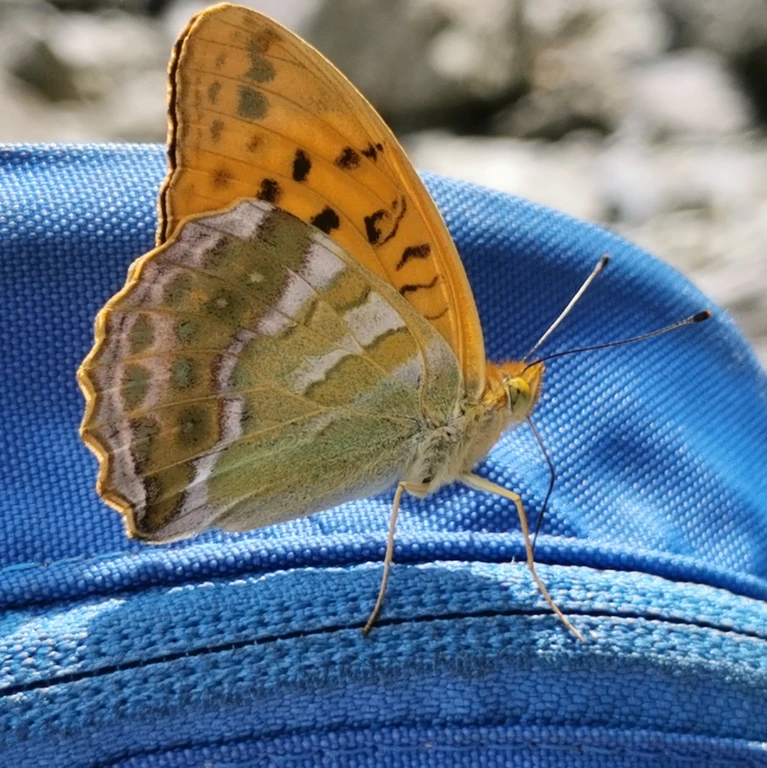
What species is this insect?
Argynnis paphia
